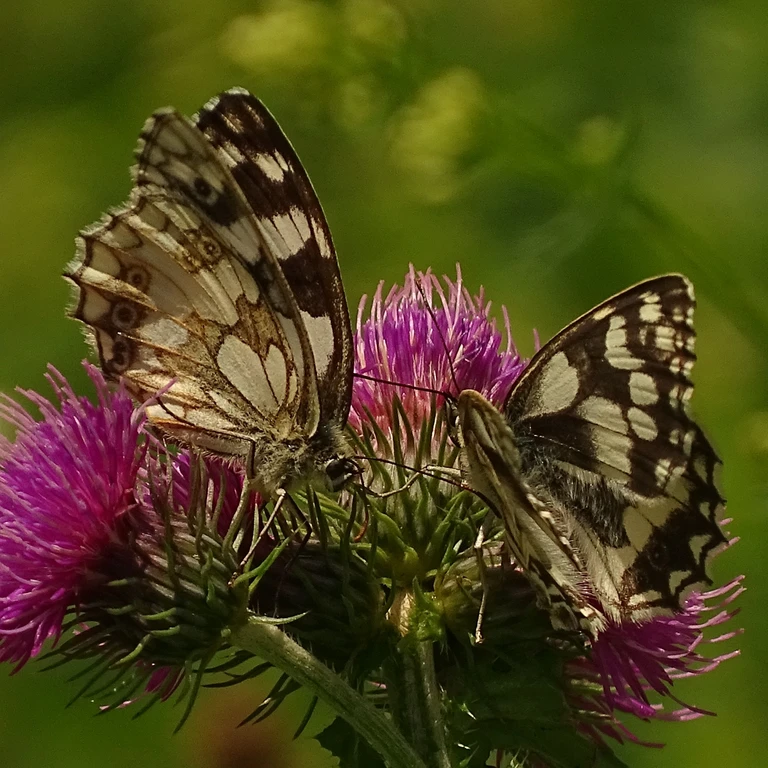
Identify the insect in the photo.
Melanargia galathea
